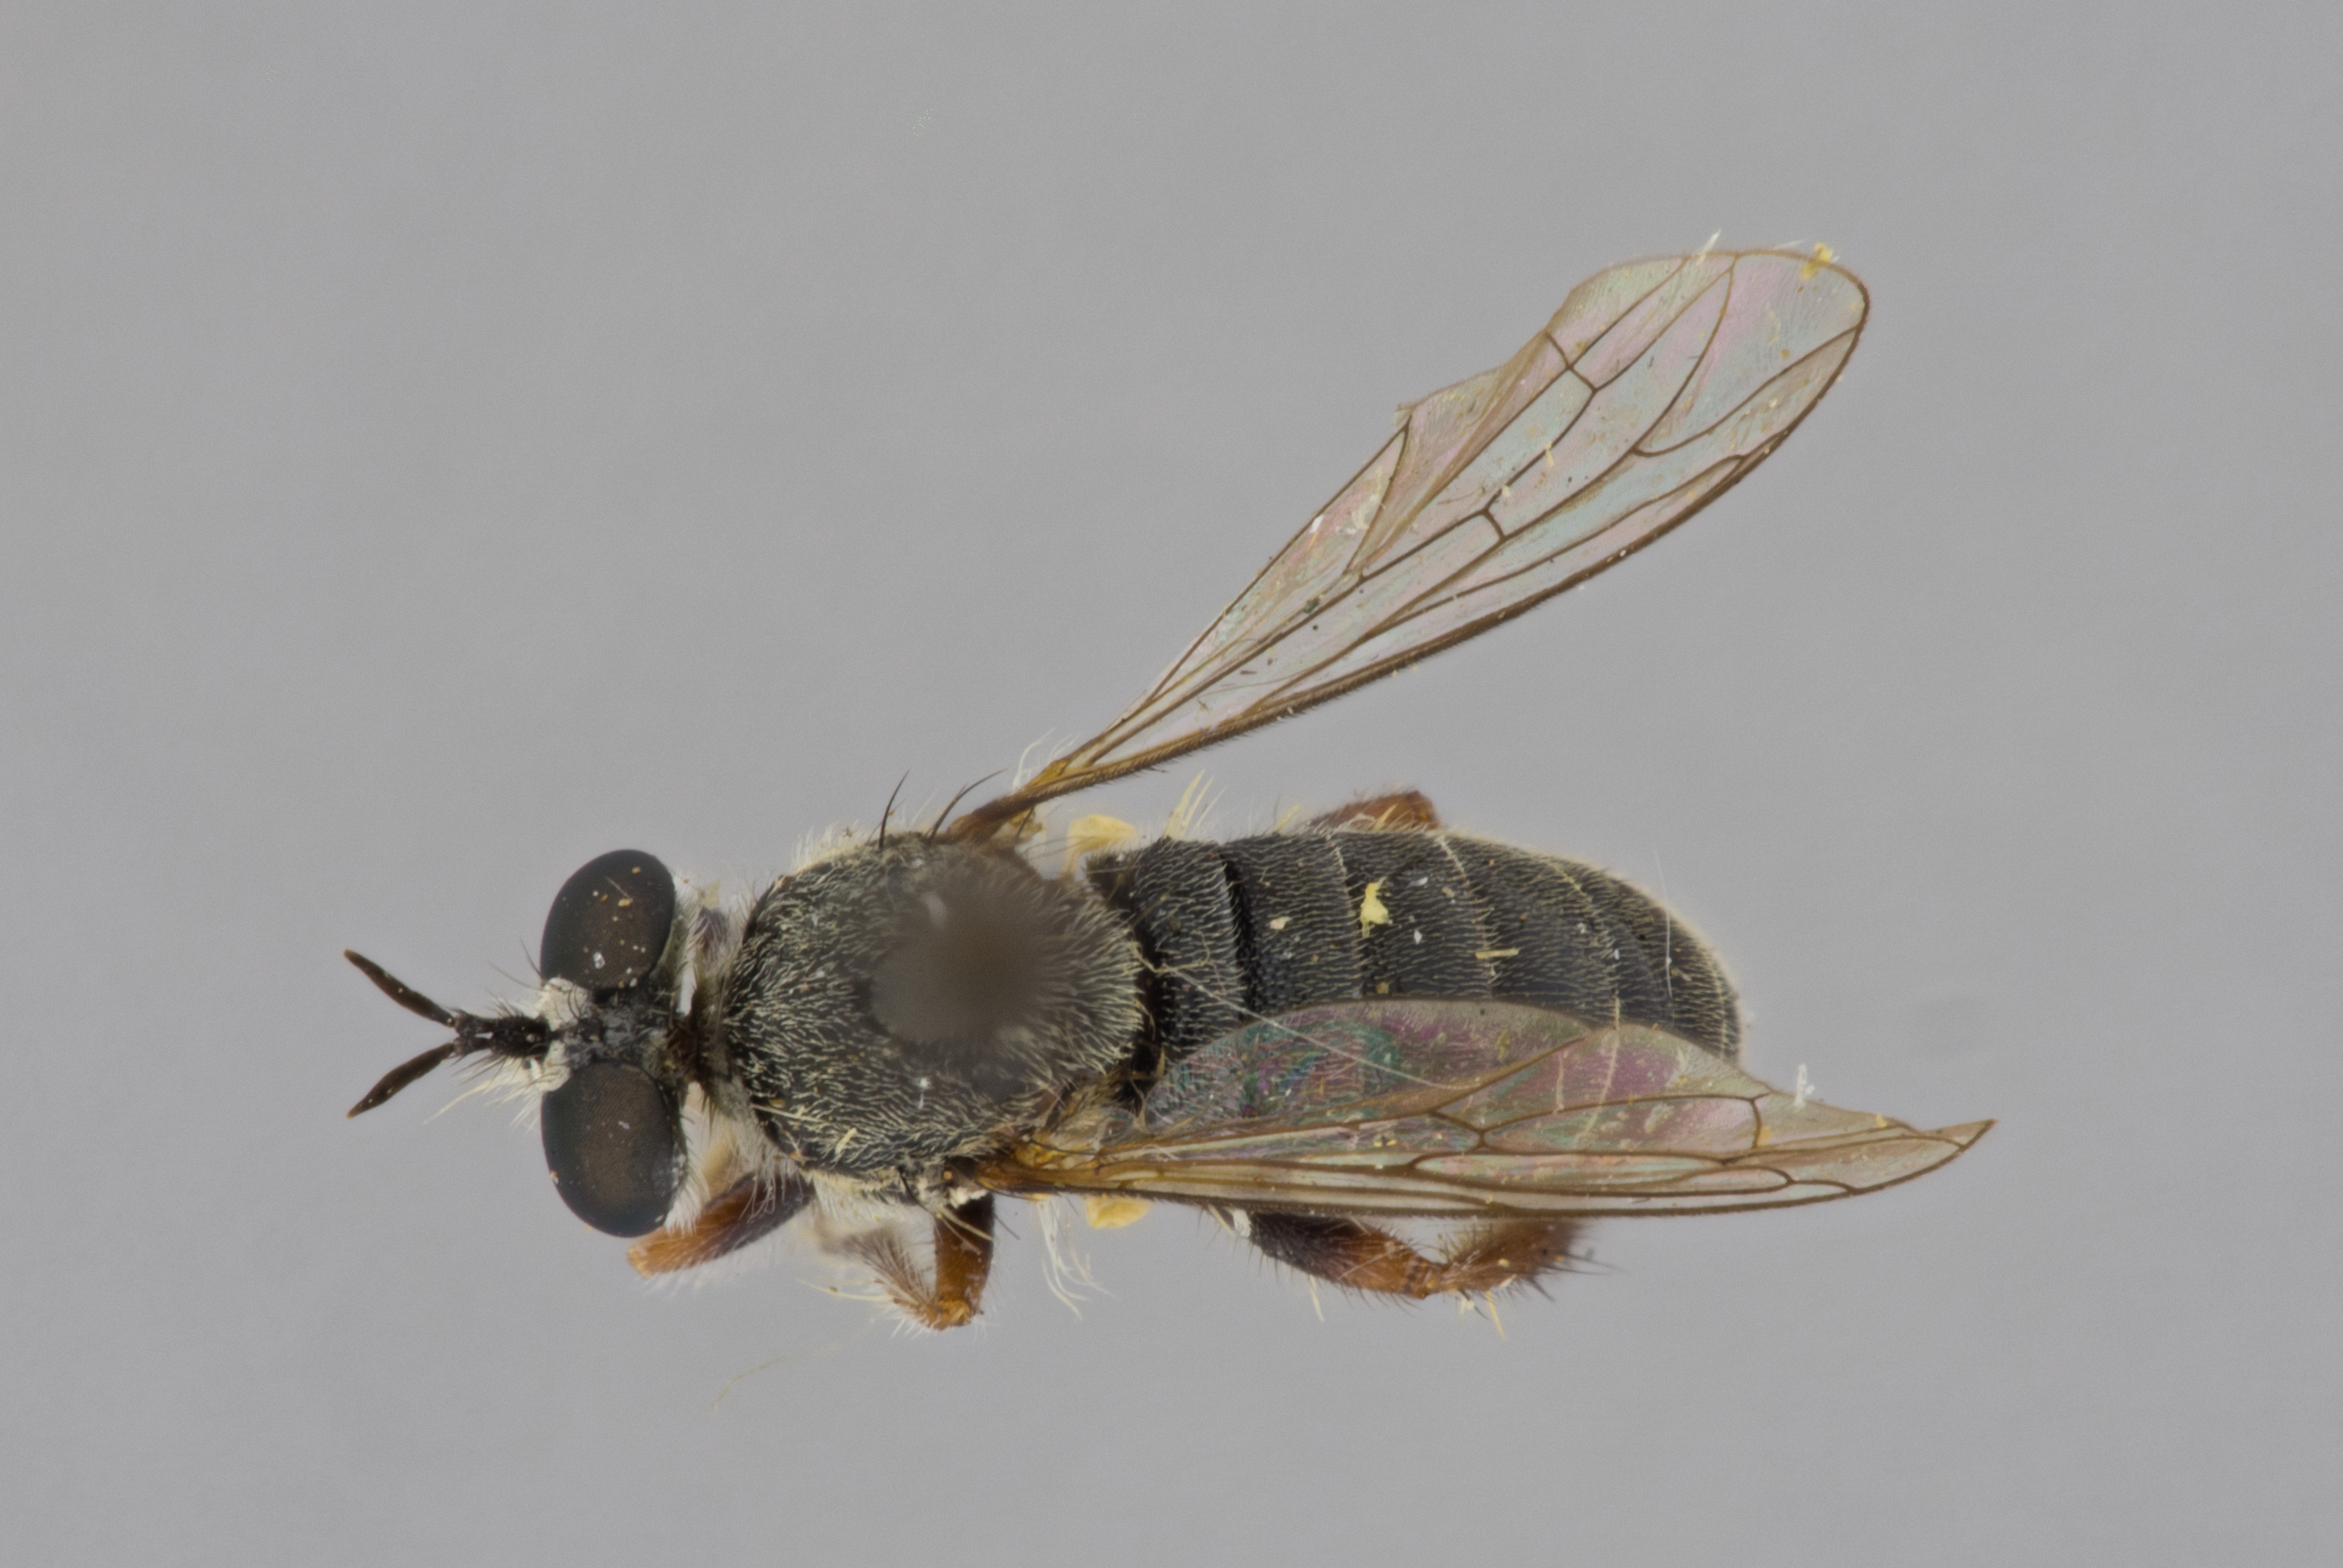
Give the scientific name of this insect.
Atomosia tibialis
